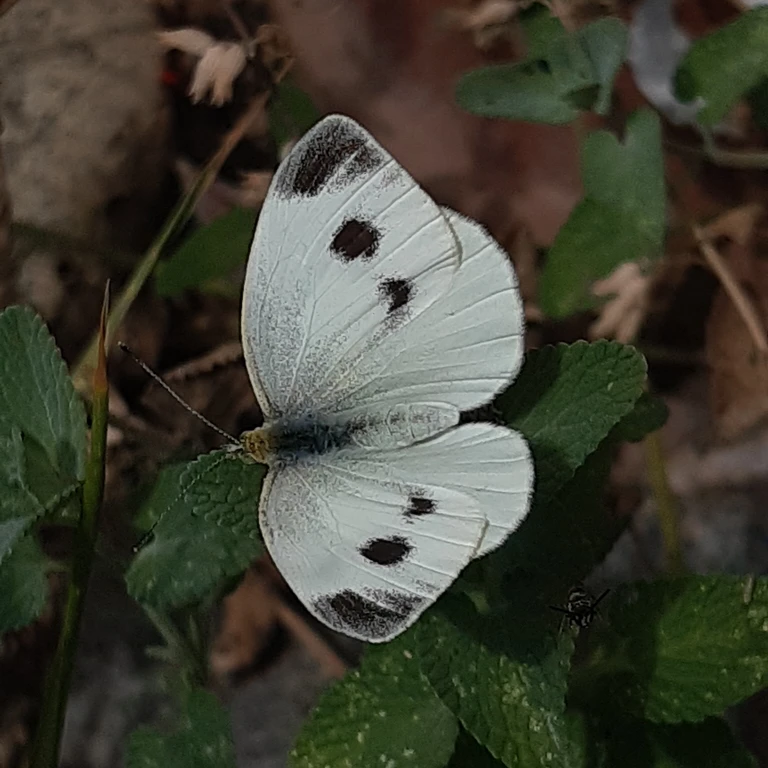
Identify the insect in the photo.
Pieris mannii
